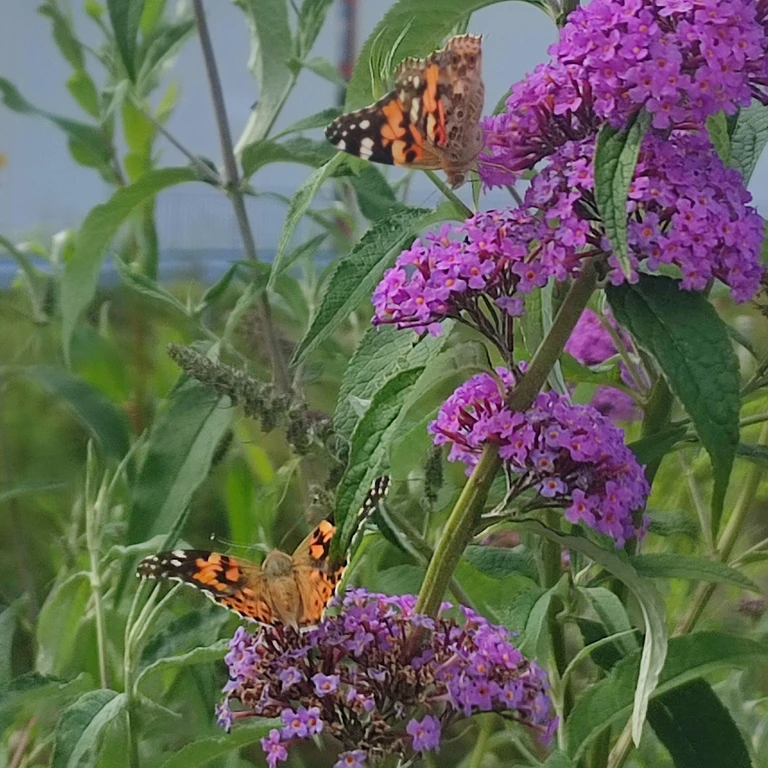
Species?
Vanessa cardui
